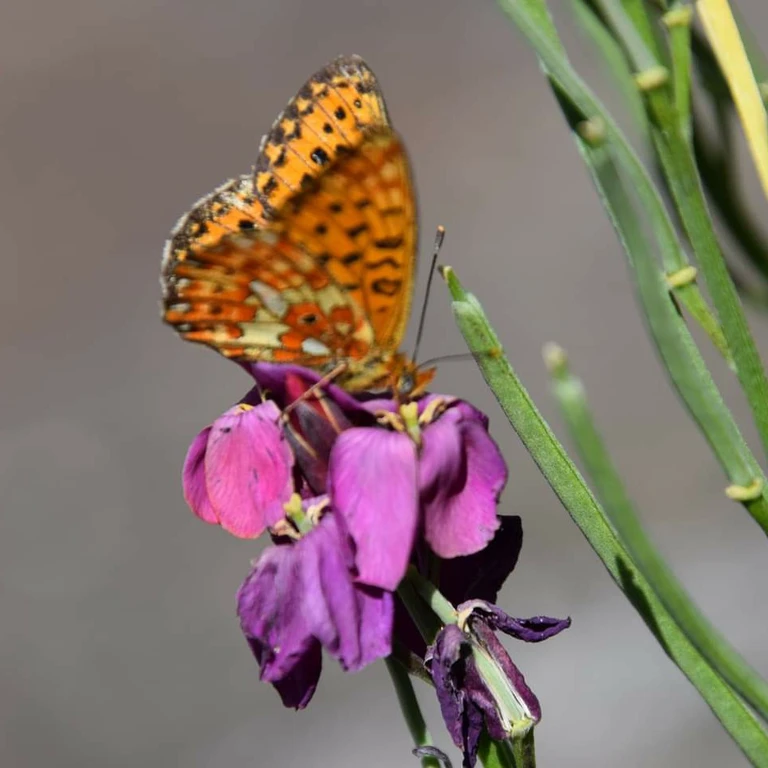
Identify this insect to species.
Boloria euphrosyne (also Clossiana euphrosyne)
